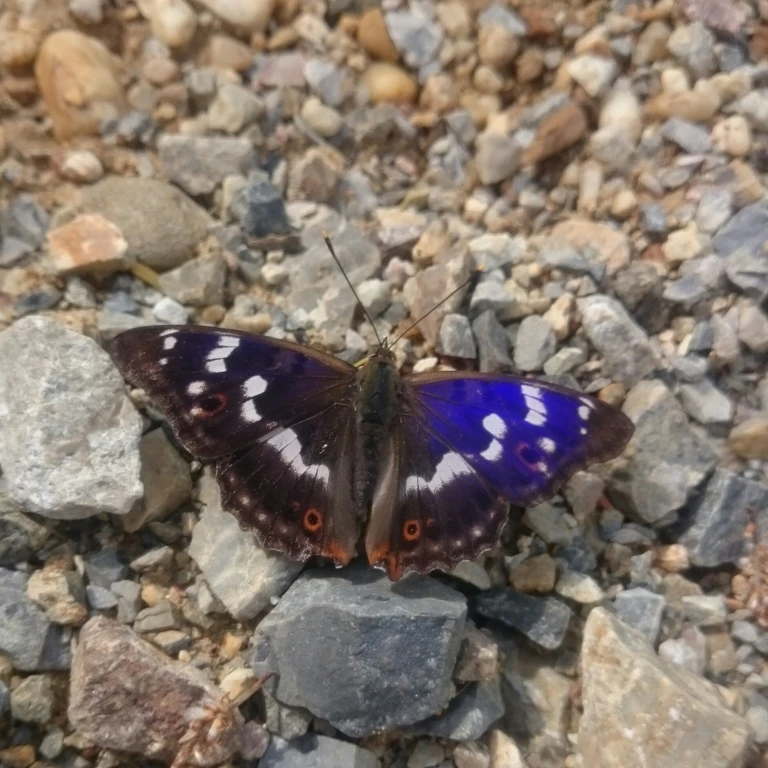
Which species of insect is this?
Apatura ilia
